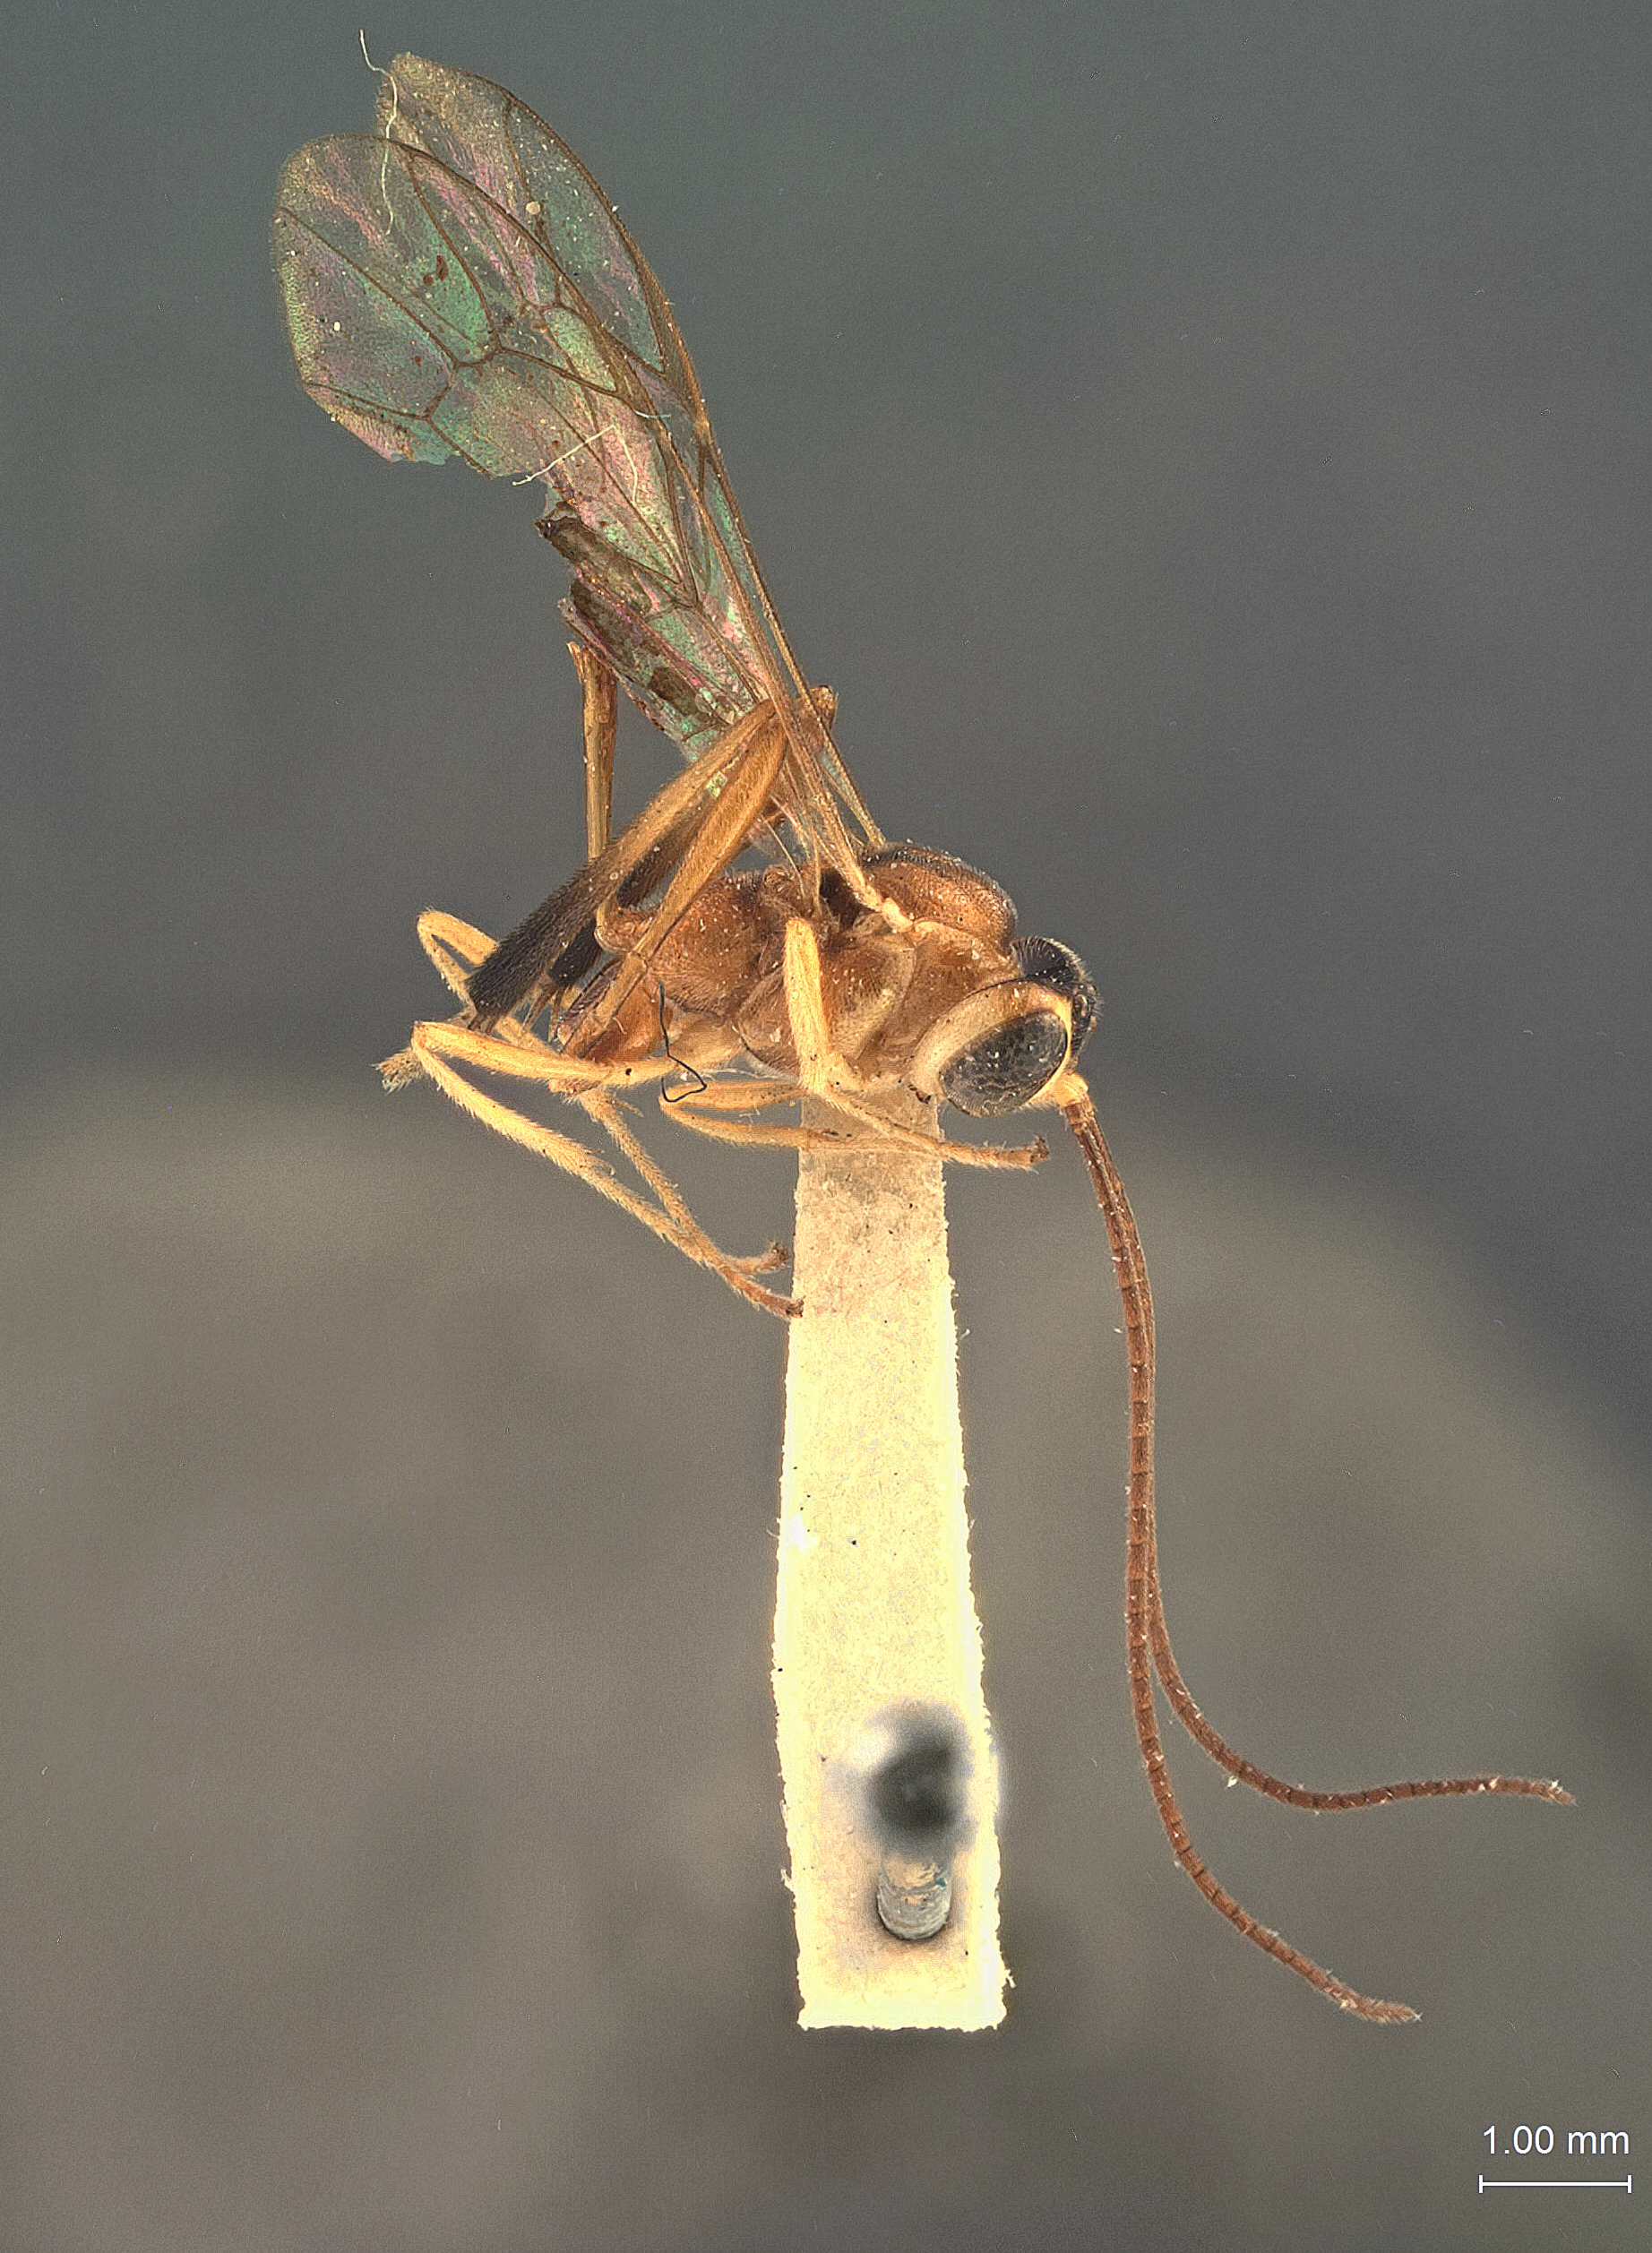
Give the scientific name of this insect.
Aphanistes fuscipes
